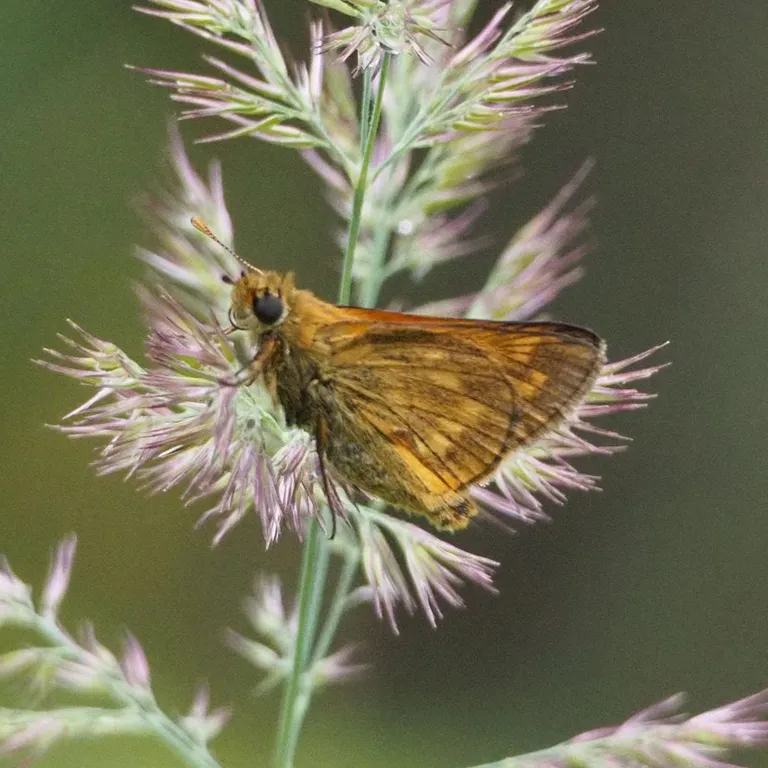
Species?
Ochlodes sylvanus (also Ochlodes venata)
